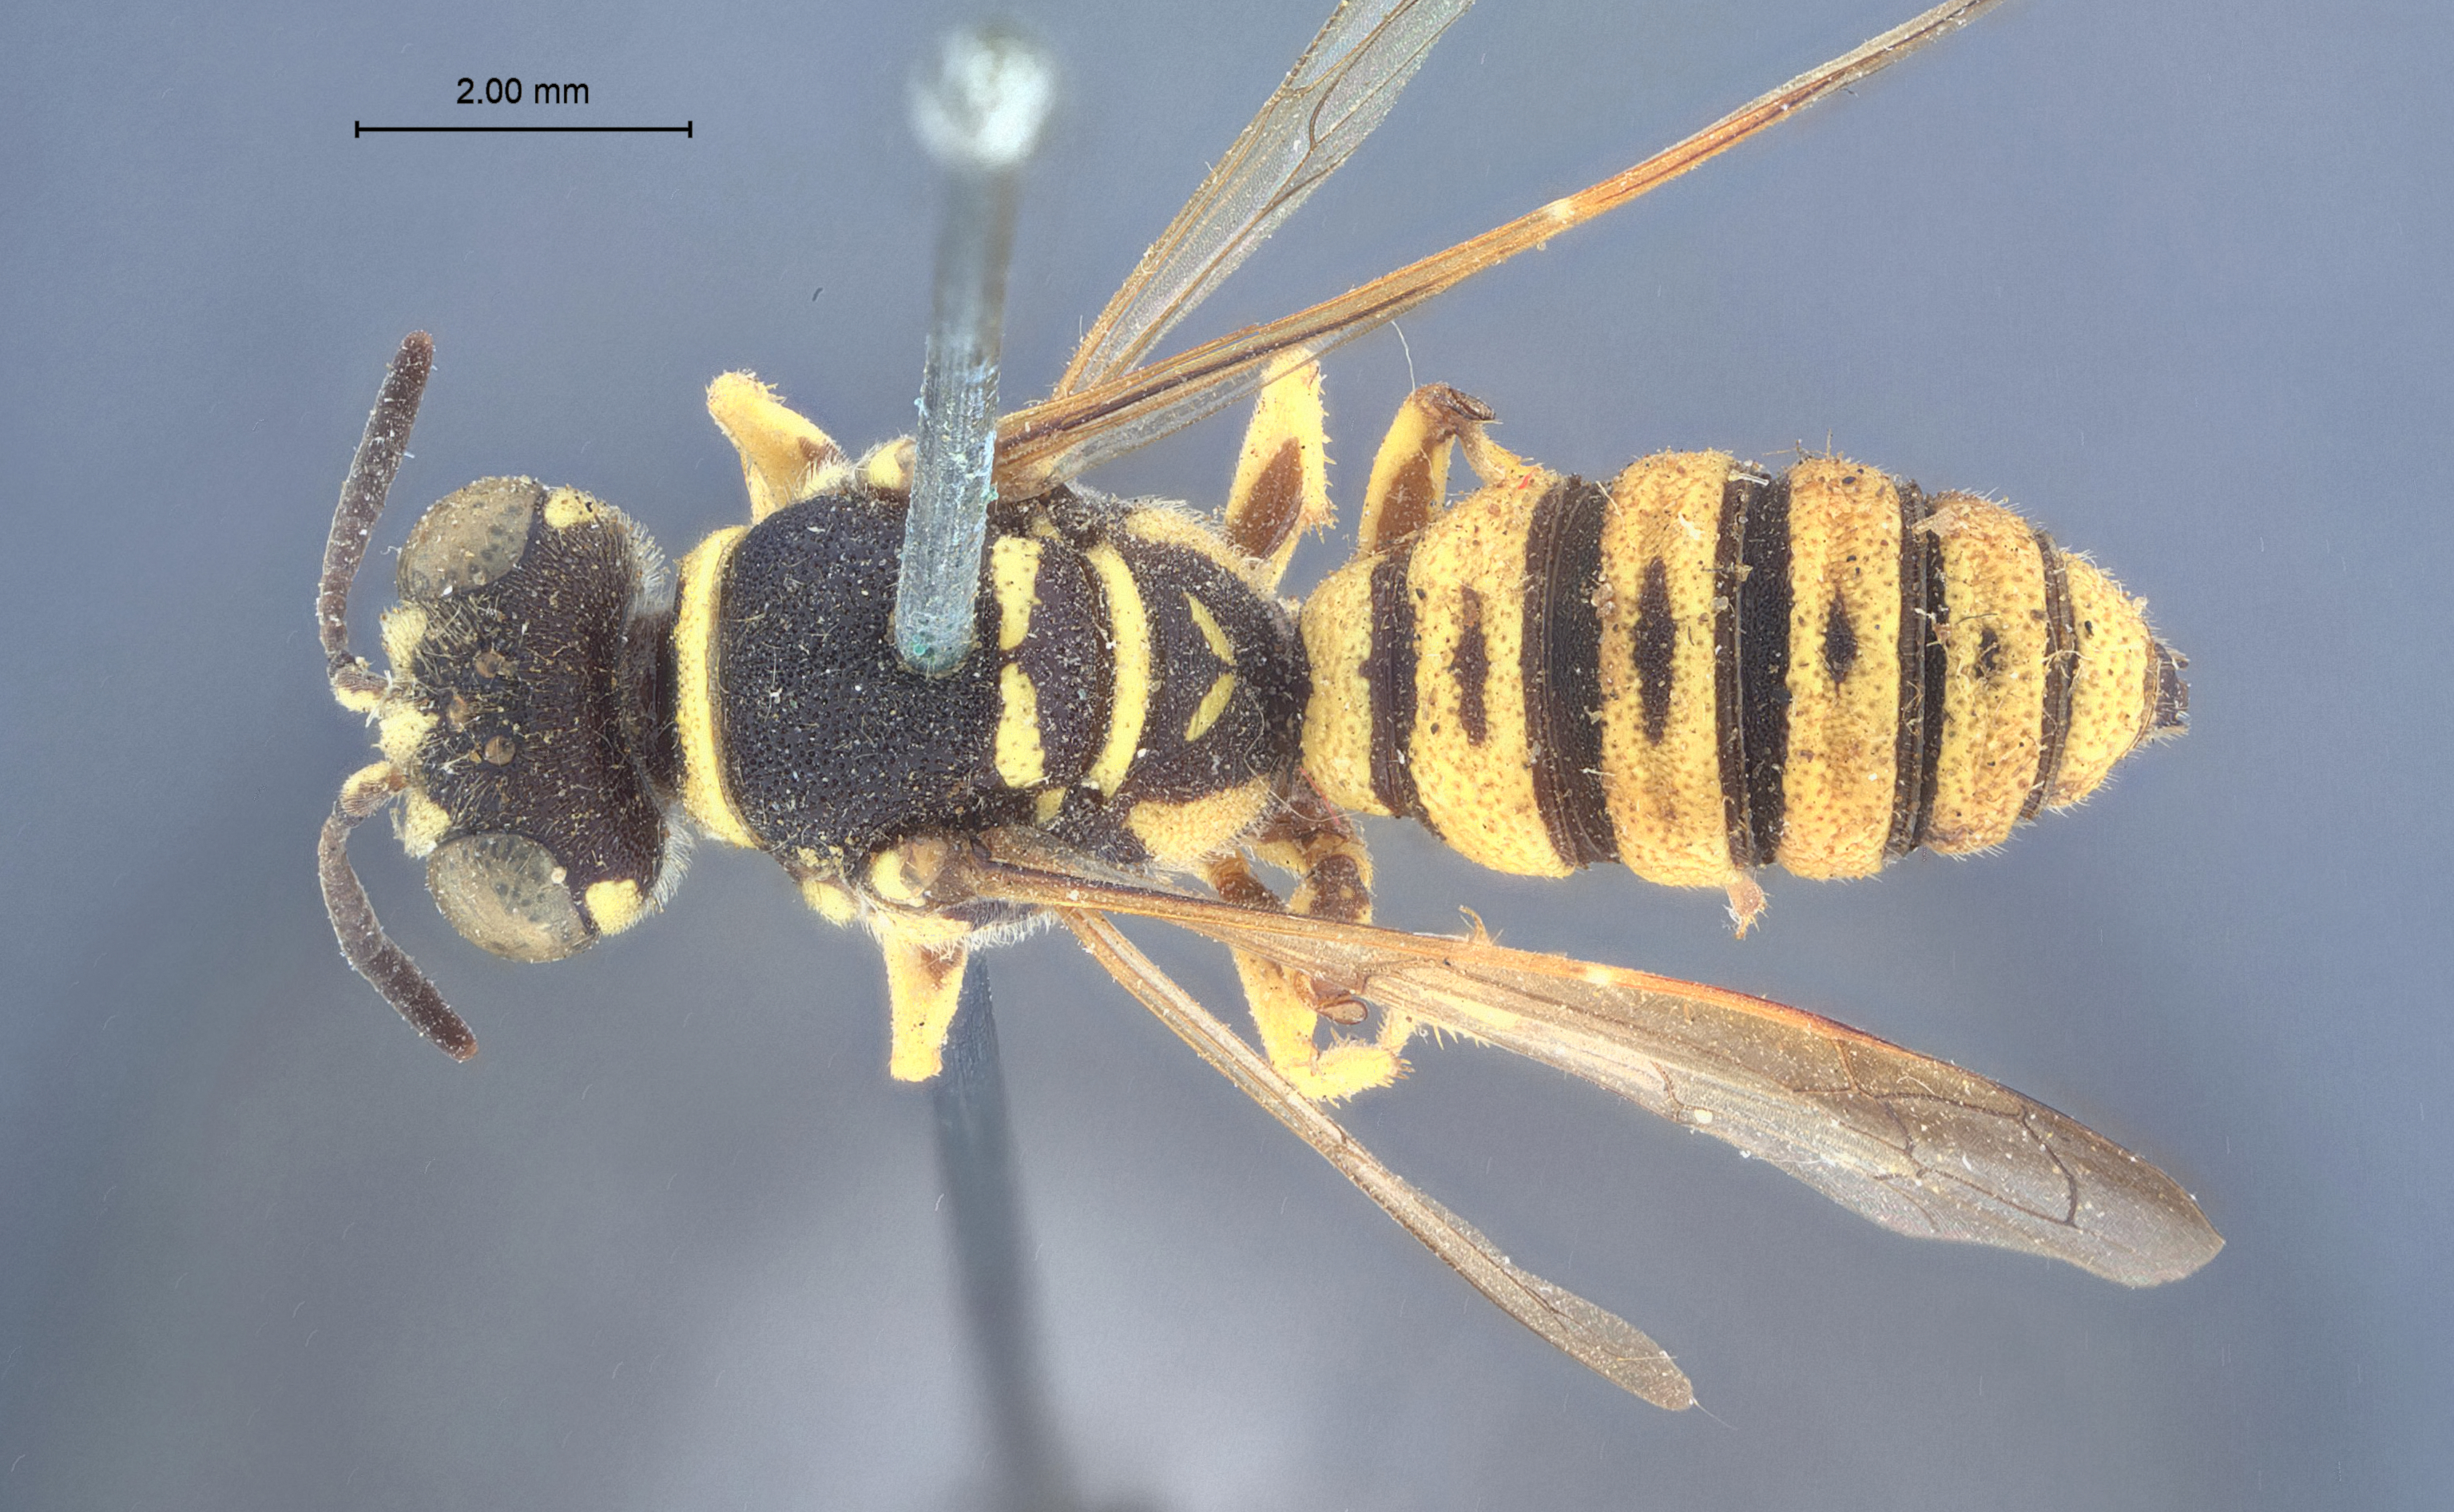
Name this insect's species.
Eucerceris insignis
